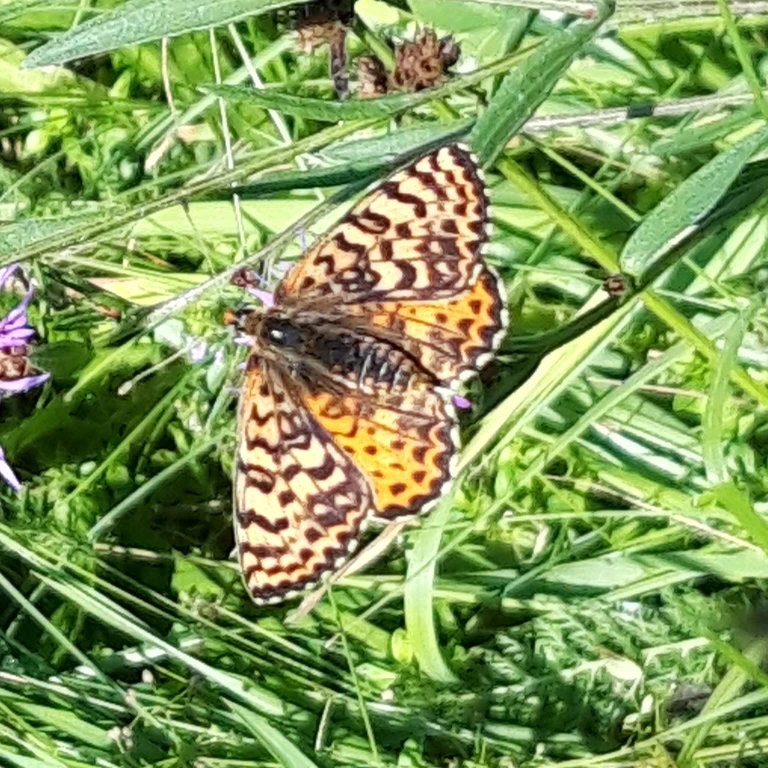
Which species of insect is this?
Melitaea didyma
